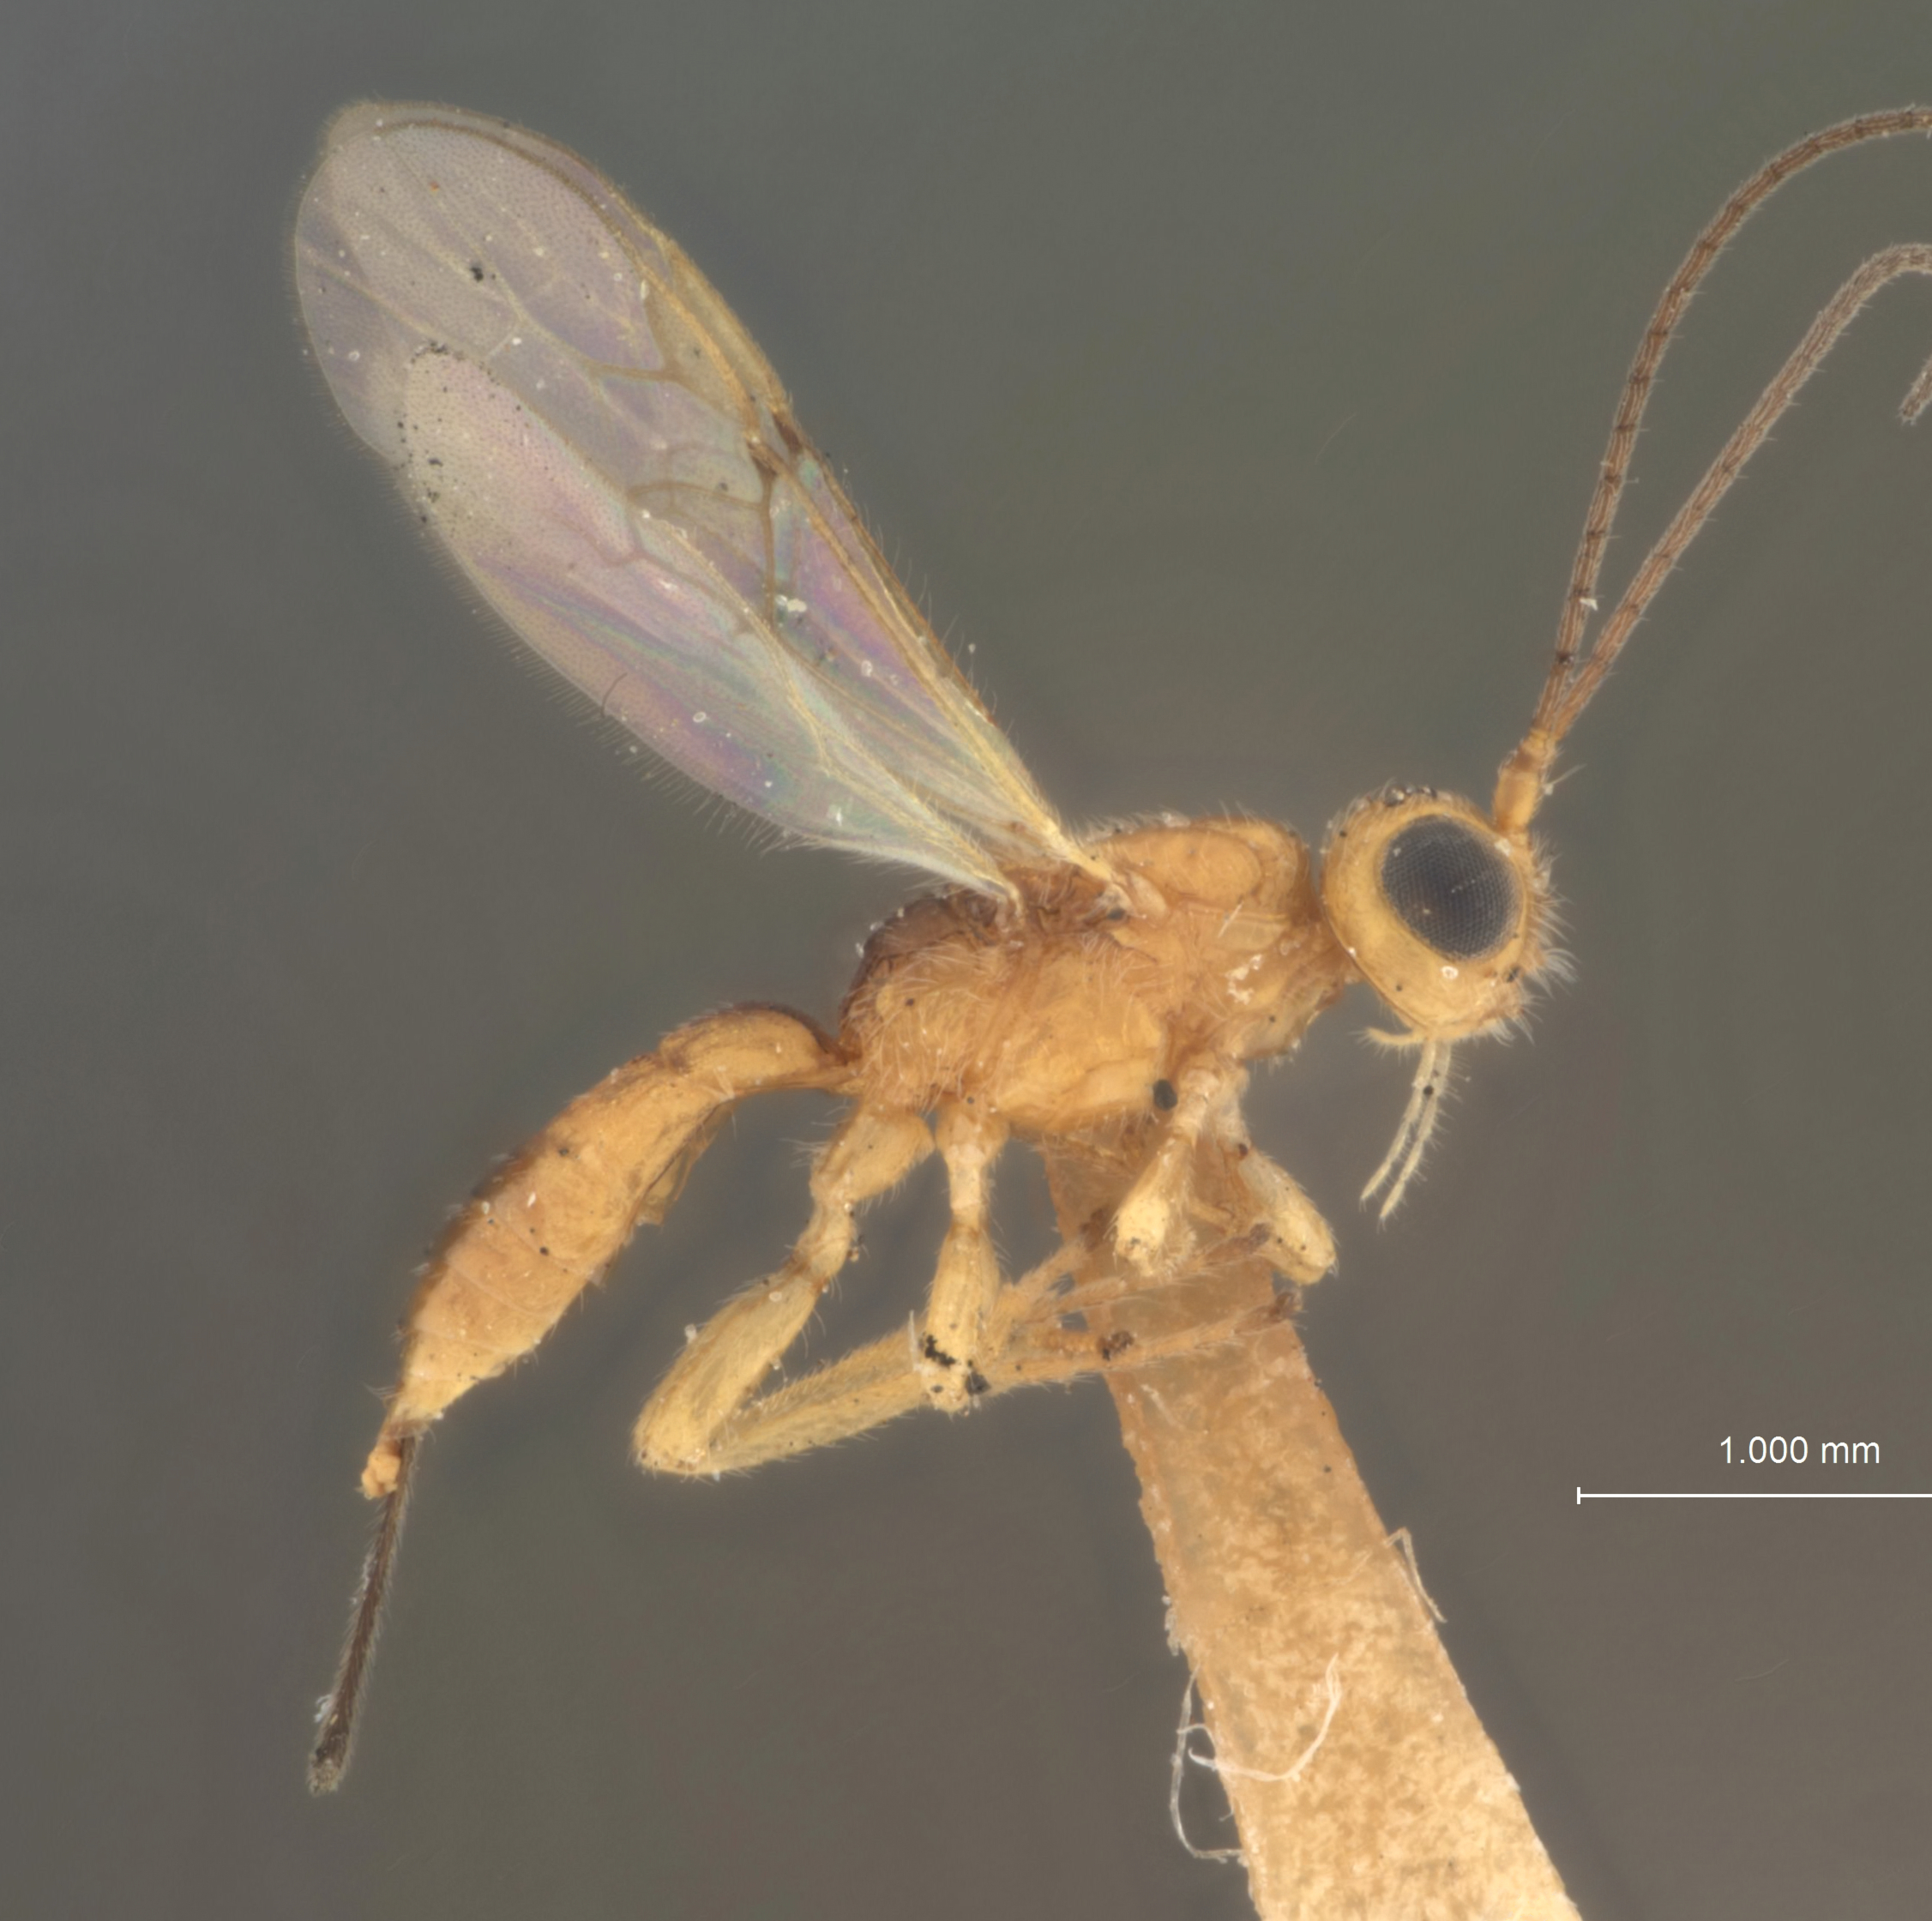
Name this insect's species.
Heterospilus etiellae
